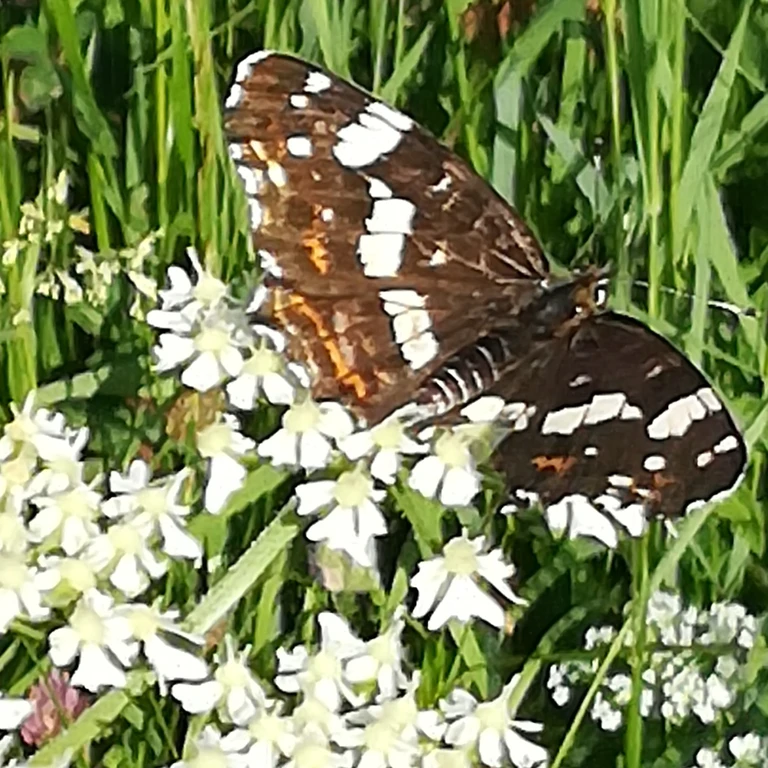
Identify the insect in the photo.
Araschnia levana
